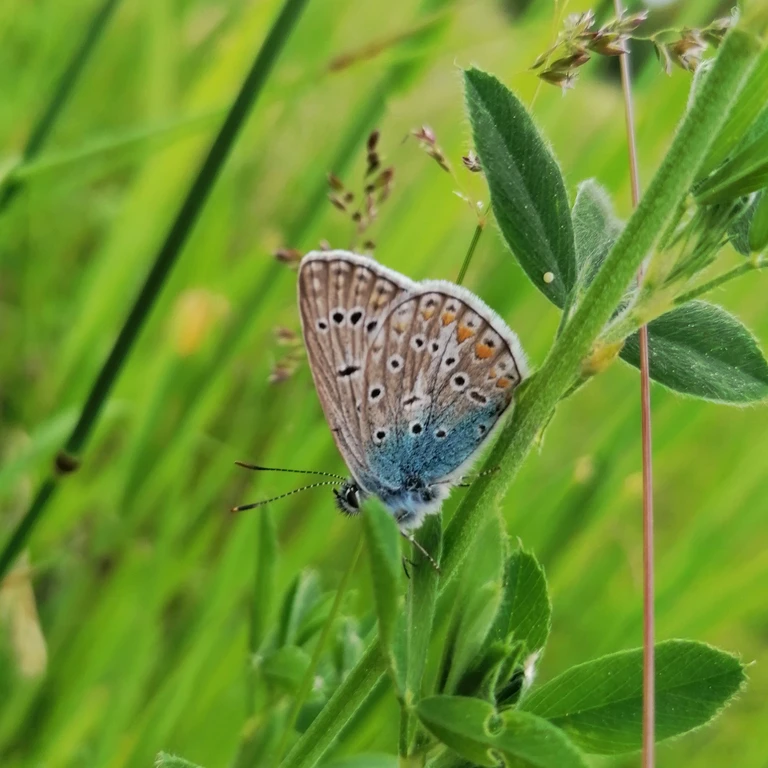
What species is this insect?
Polyommatus icarus
